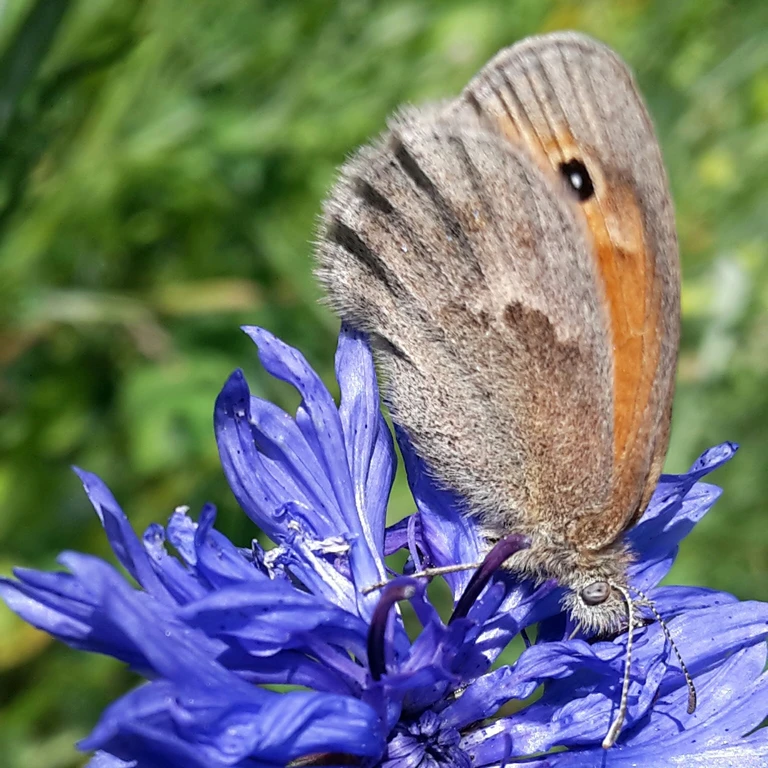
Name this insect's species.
Coenonympha pamphilus
